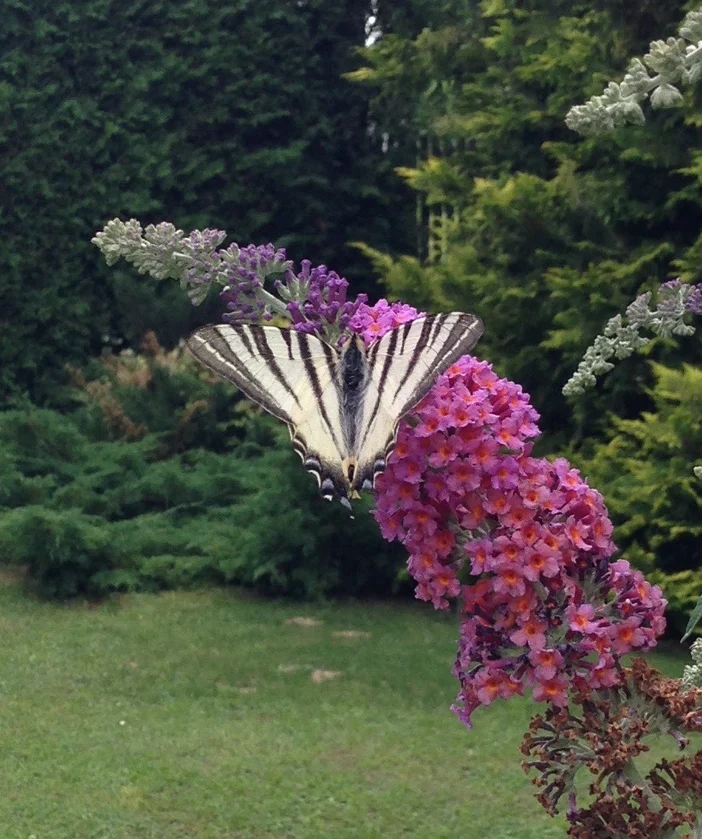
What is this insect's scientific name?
Iphiclides podalirius
